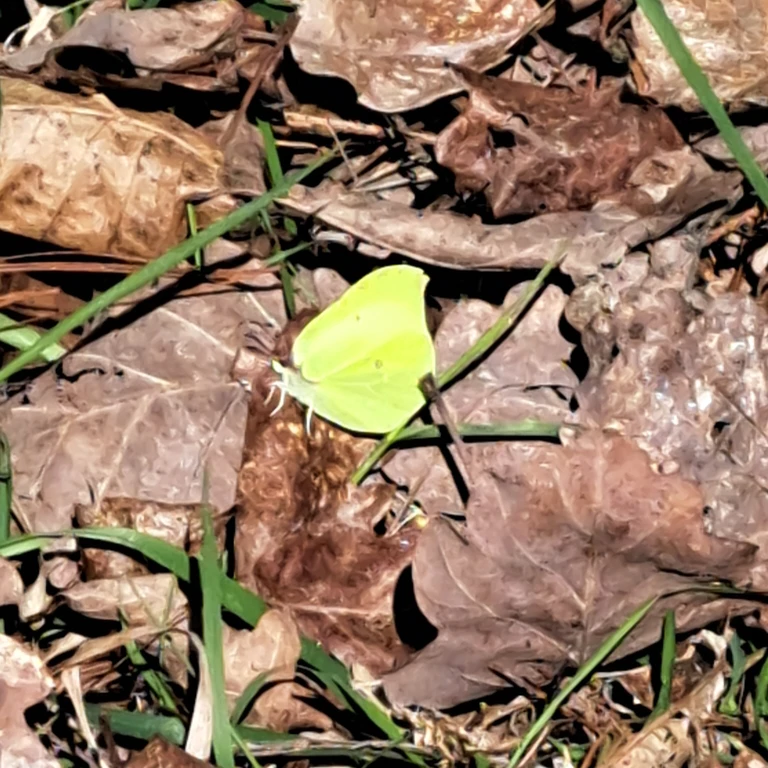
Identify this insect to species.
Gonepteryx rhamni
